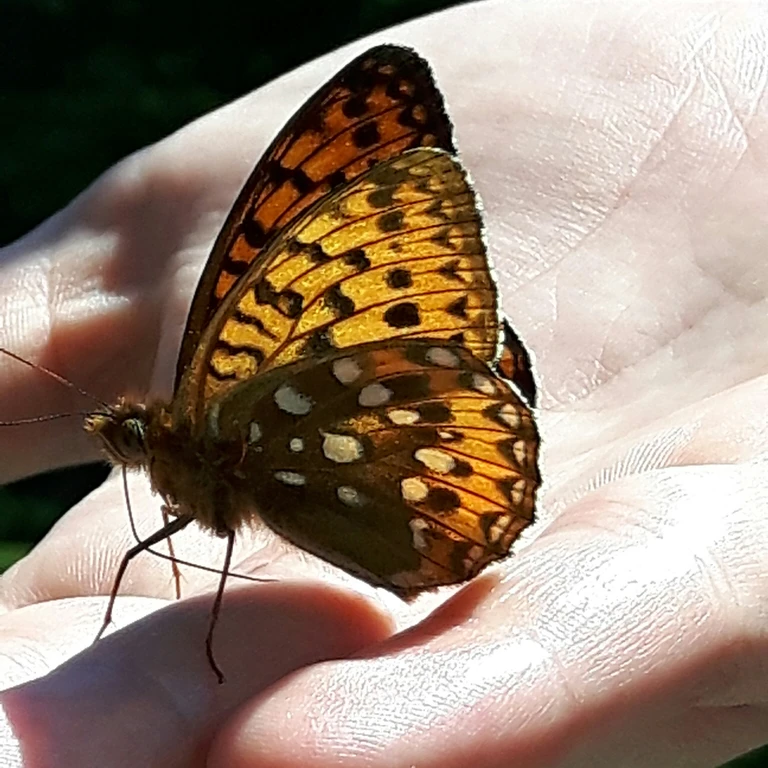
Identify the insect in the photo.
Speyeria aglaja
